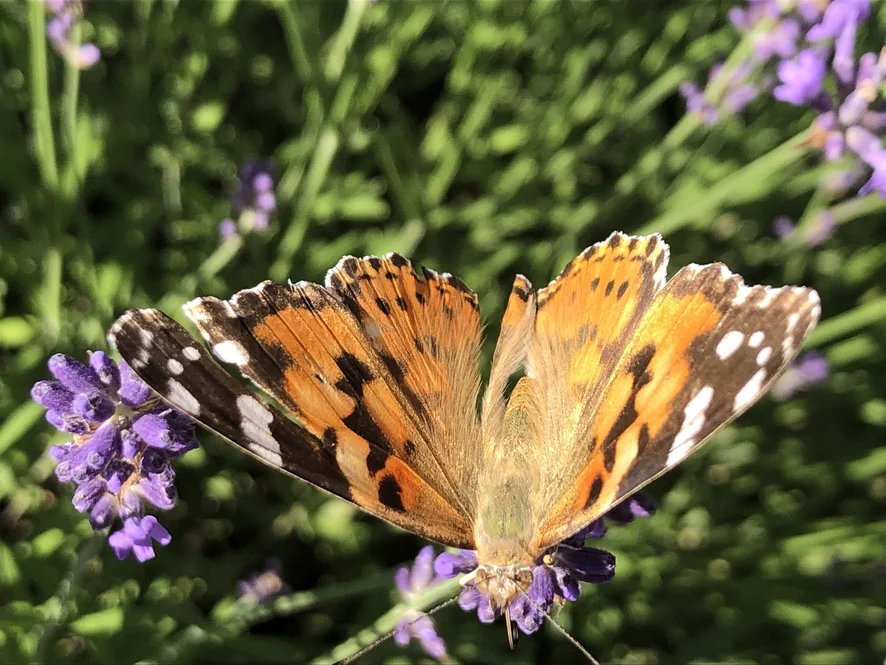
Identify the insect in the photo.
Vanessa cardui
